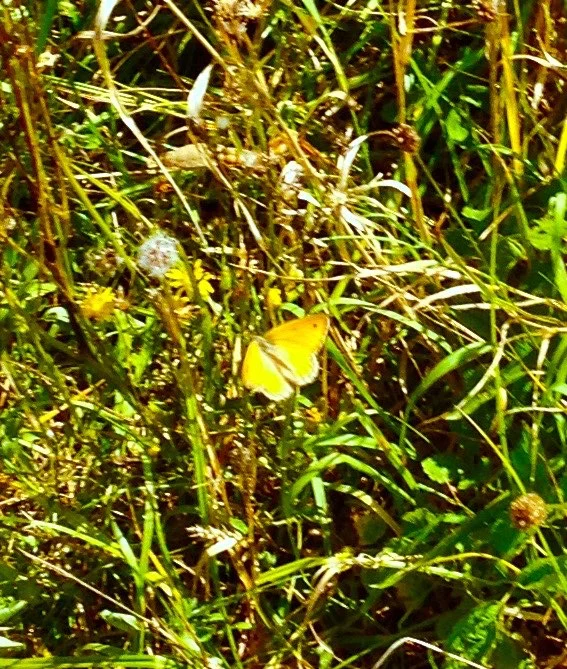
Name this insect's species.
Lycaena dispar
